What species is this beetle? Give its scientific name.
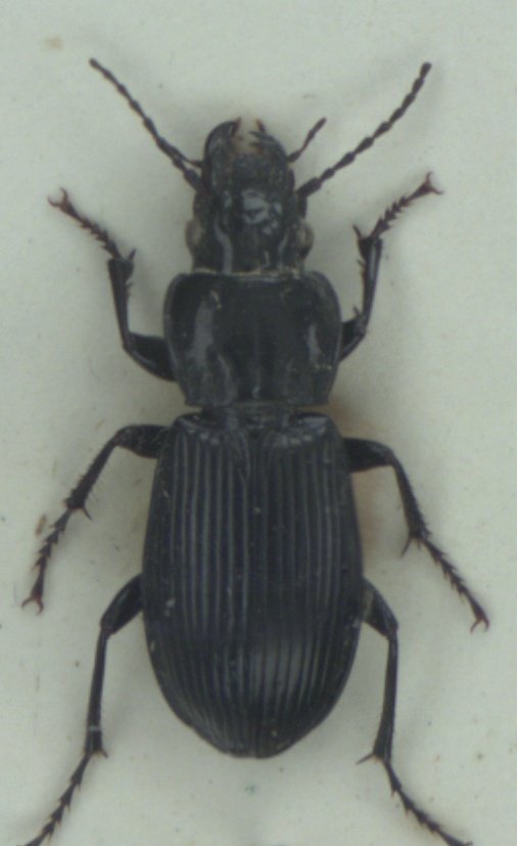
Pterostichus melanarius
